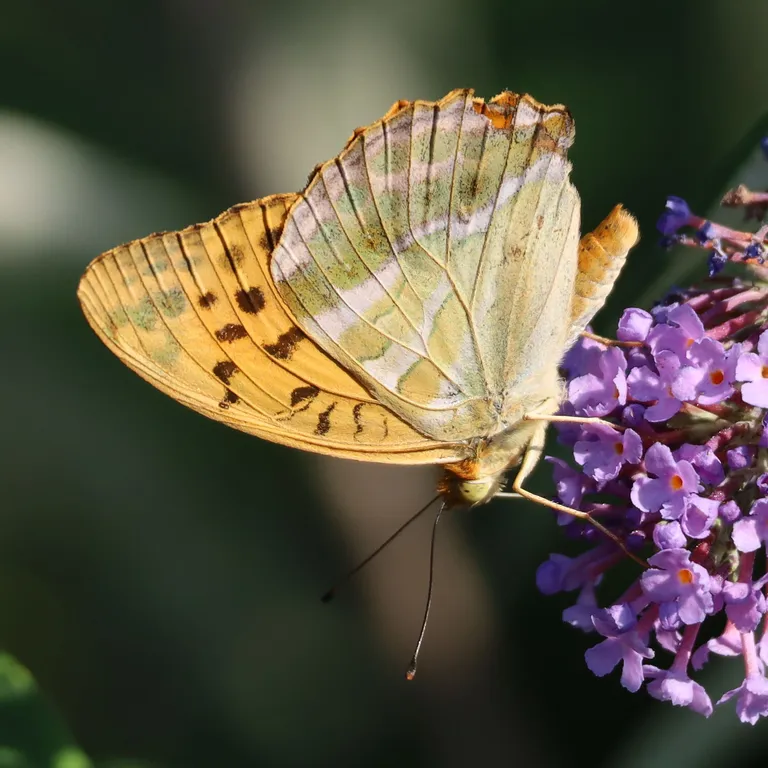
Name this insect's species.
Argynnis paphia
